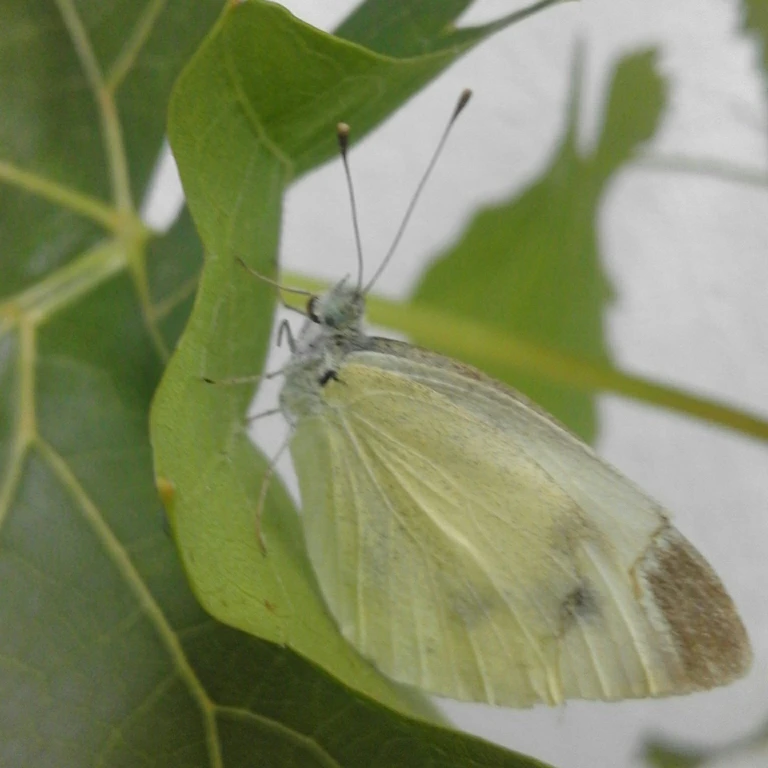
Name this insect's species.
Pieris rapae
